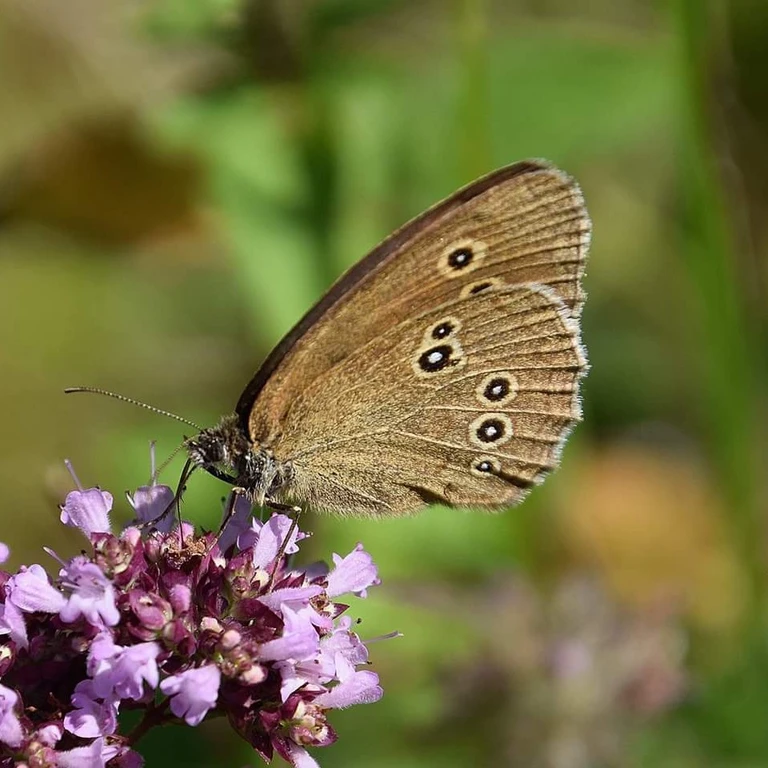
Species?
Aphantopus hyperantus
